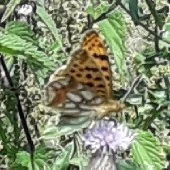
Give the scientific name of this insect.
Issoria lathonia
